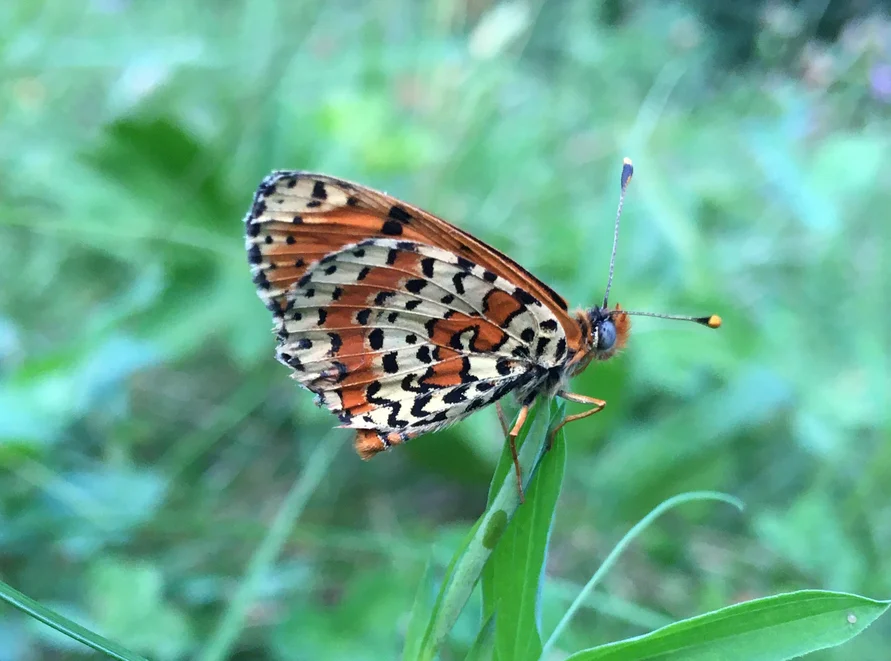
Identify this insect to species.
Melitaea didyma
